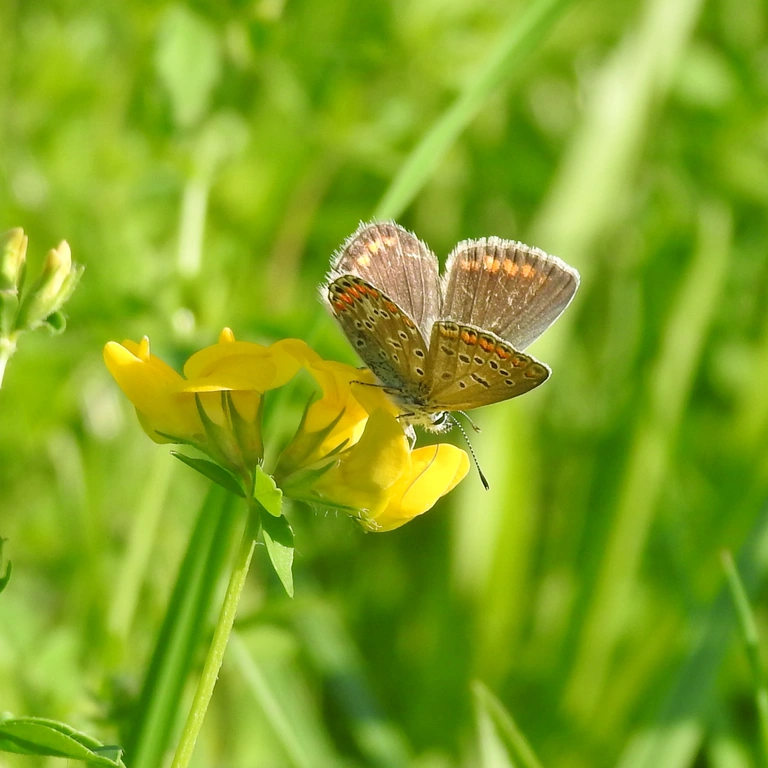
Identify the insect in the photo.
Polyommatus icarus
